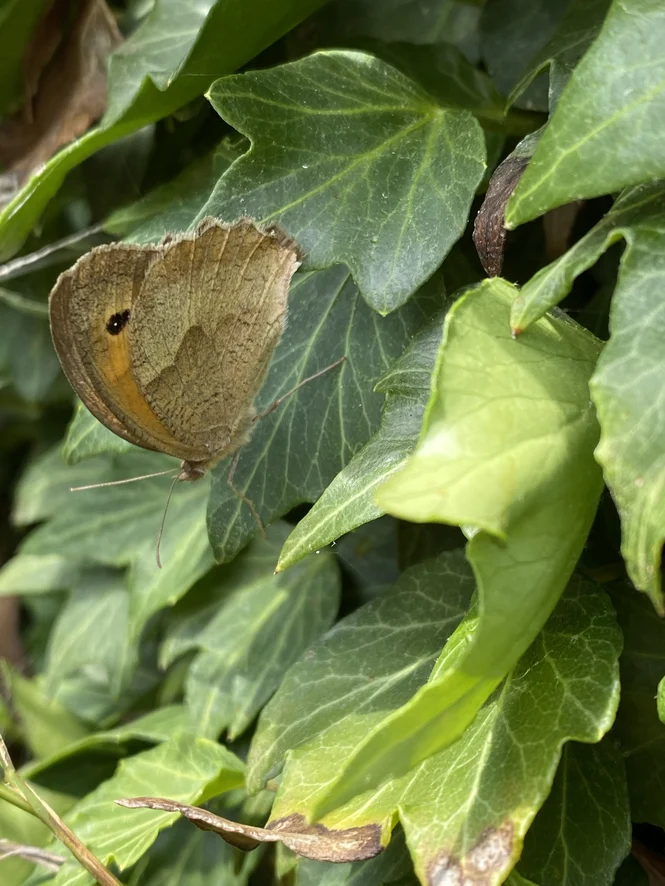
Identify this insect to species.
Maniola jurtina
